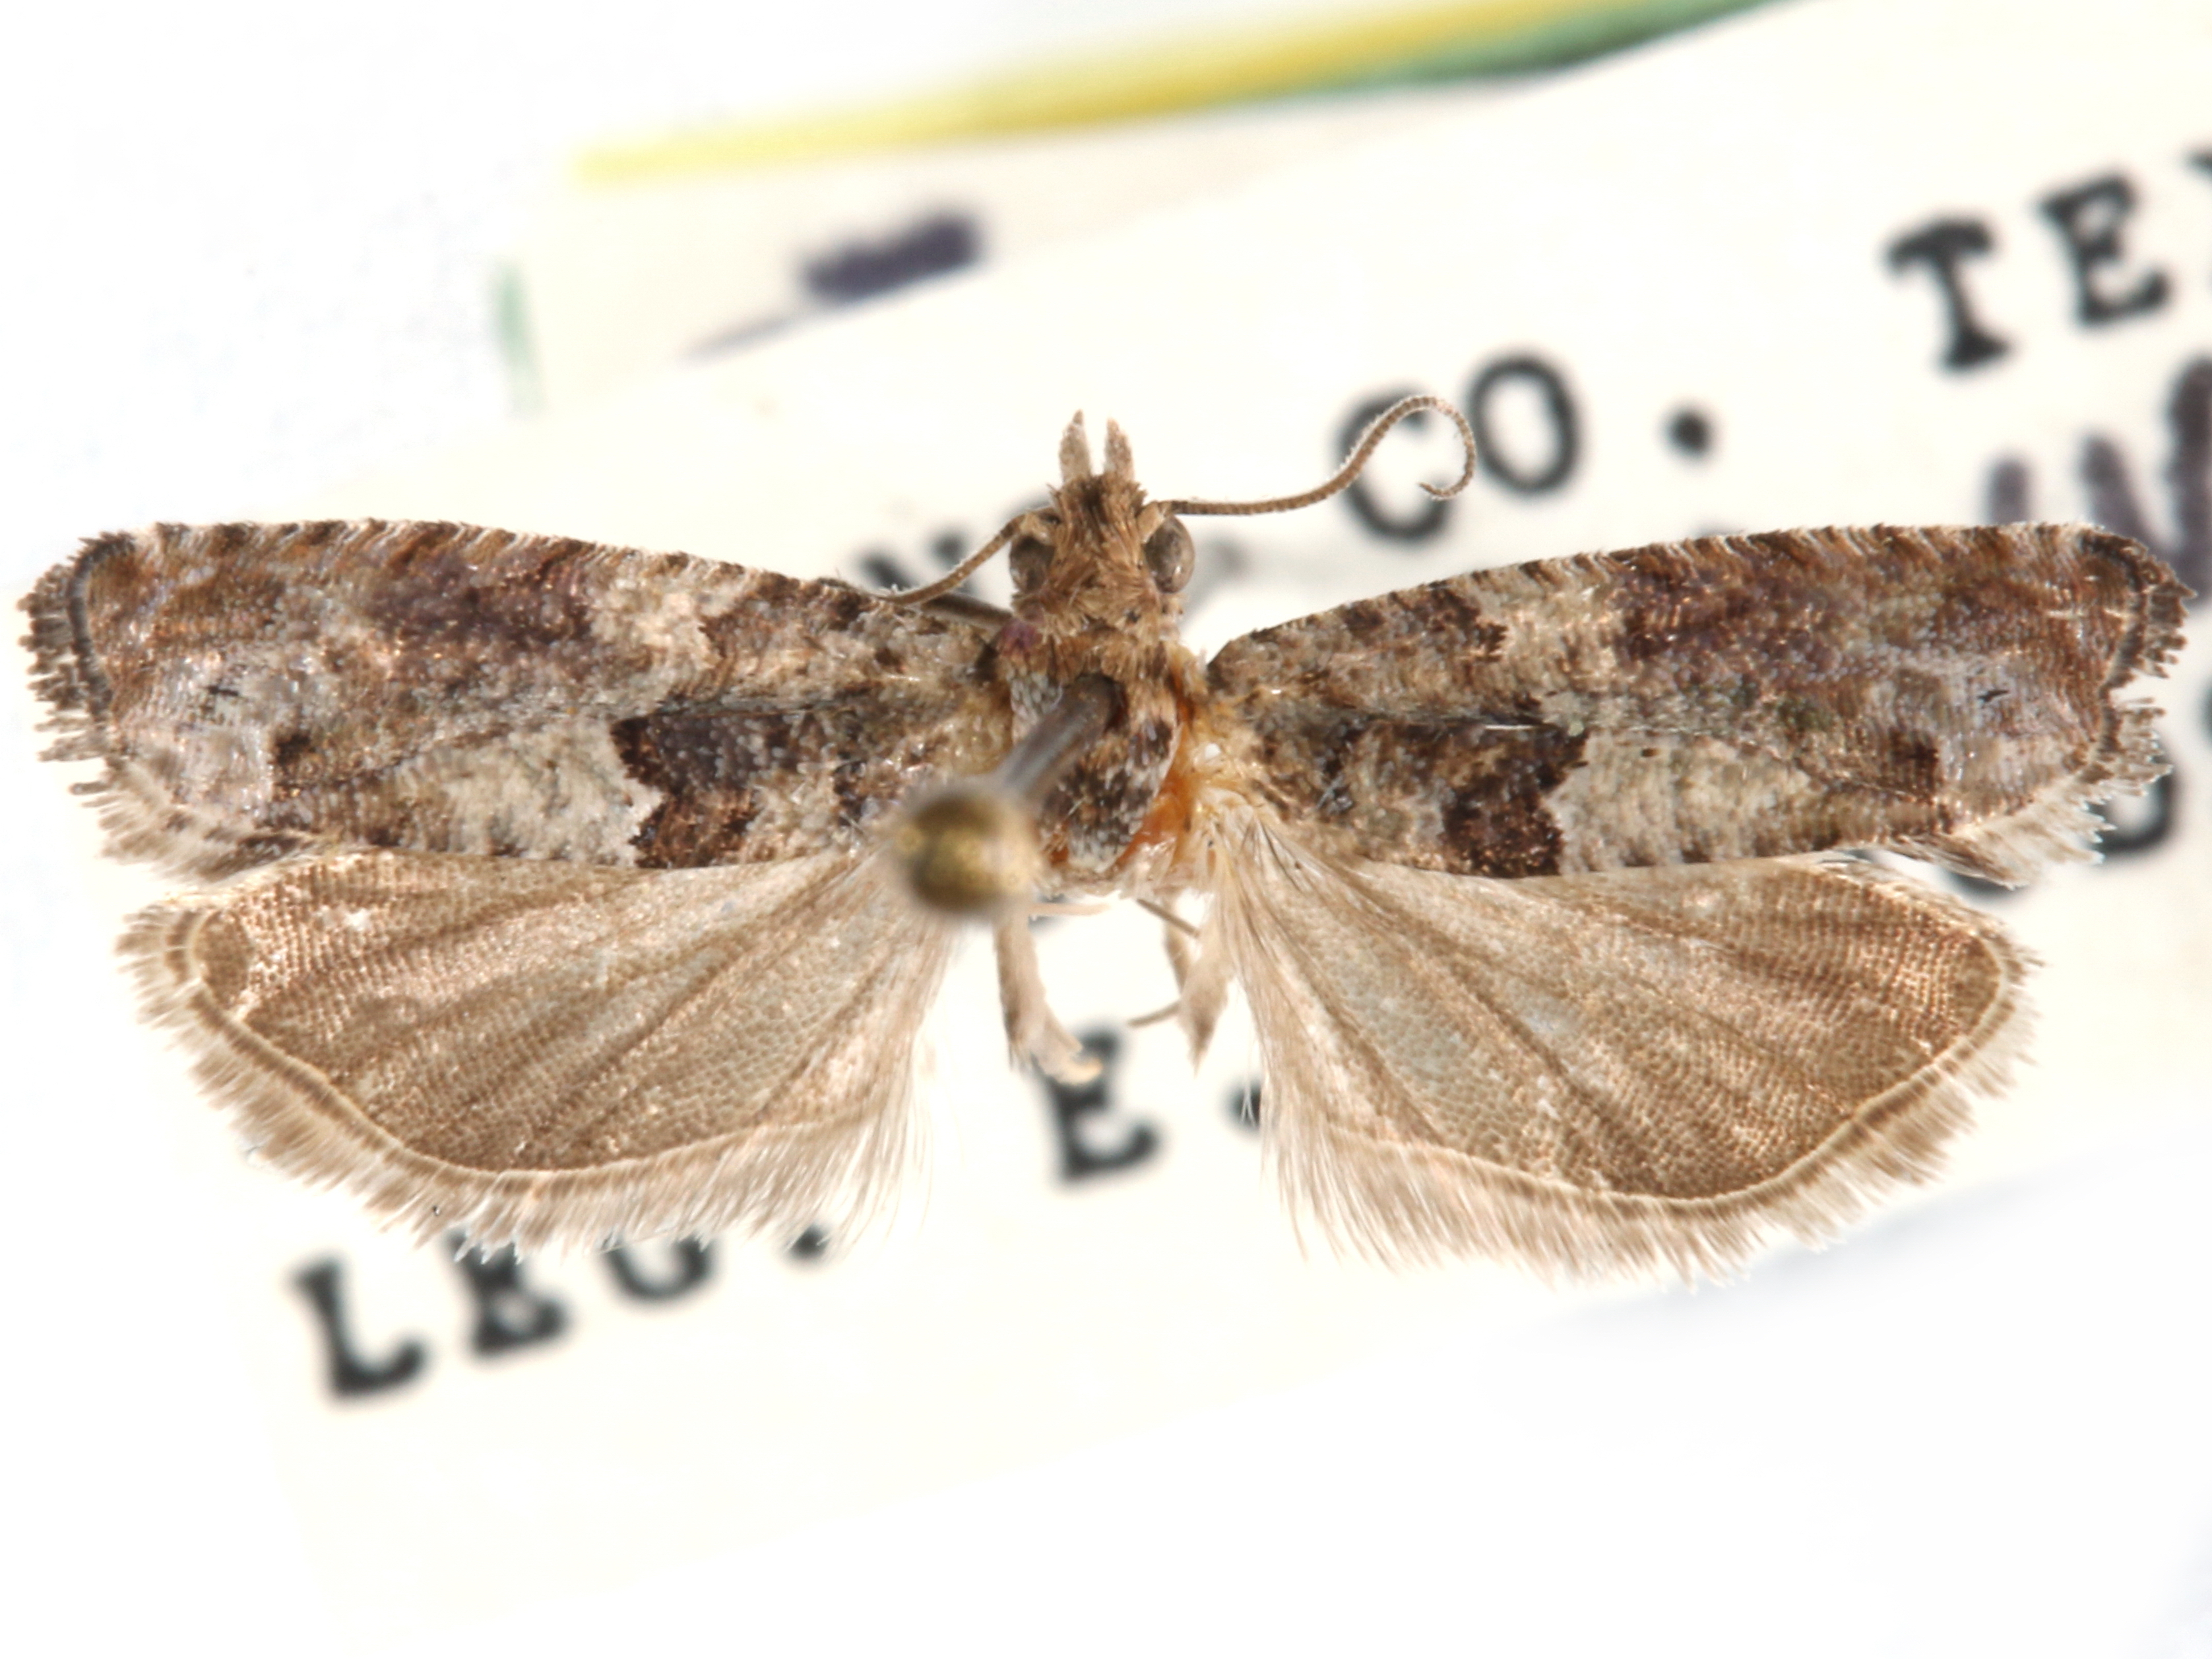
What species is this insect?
Pseudexentera knudsoni
